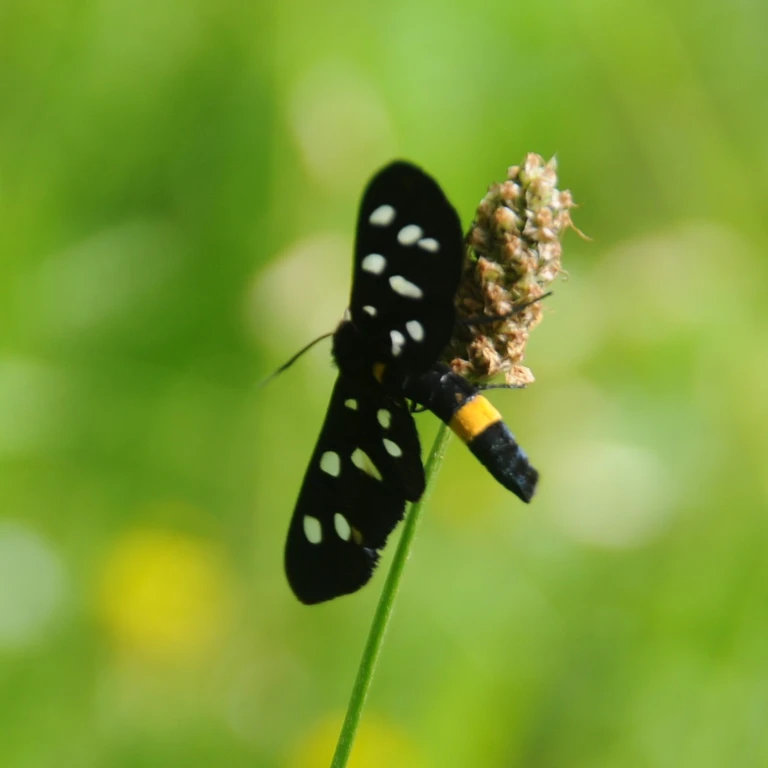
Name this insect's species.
Amata phegea
